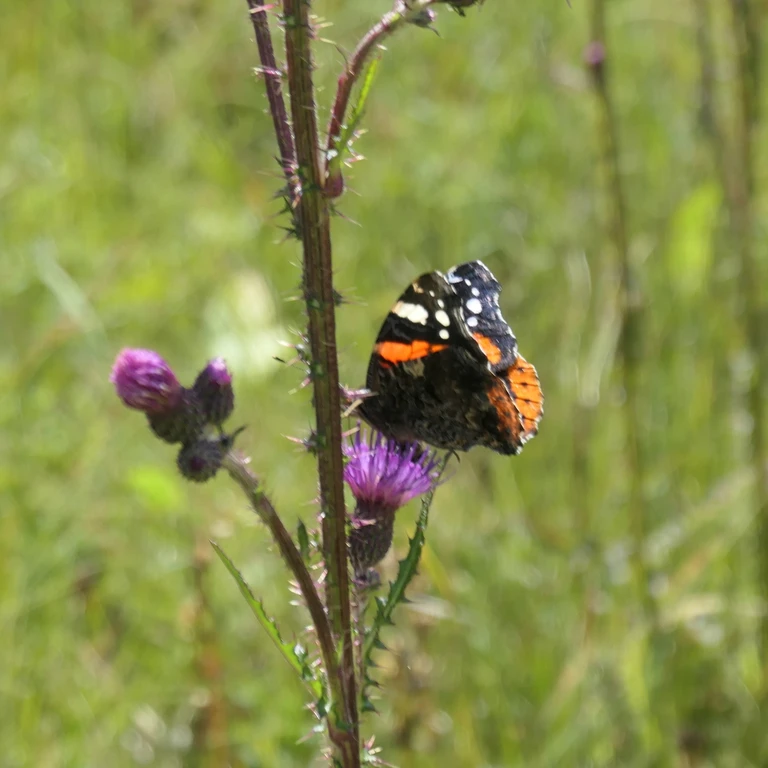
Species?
Vanessa atalanta
